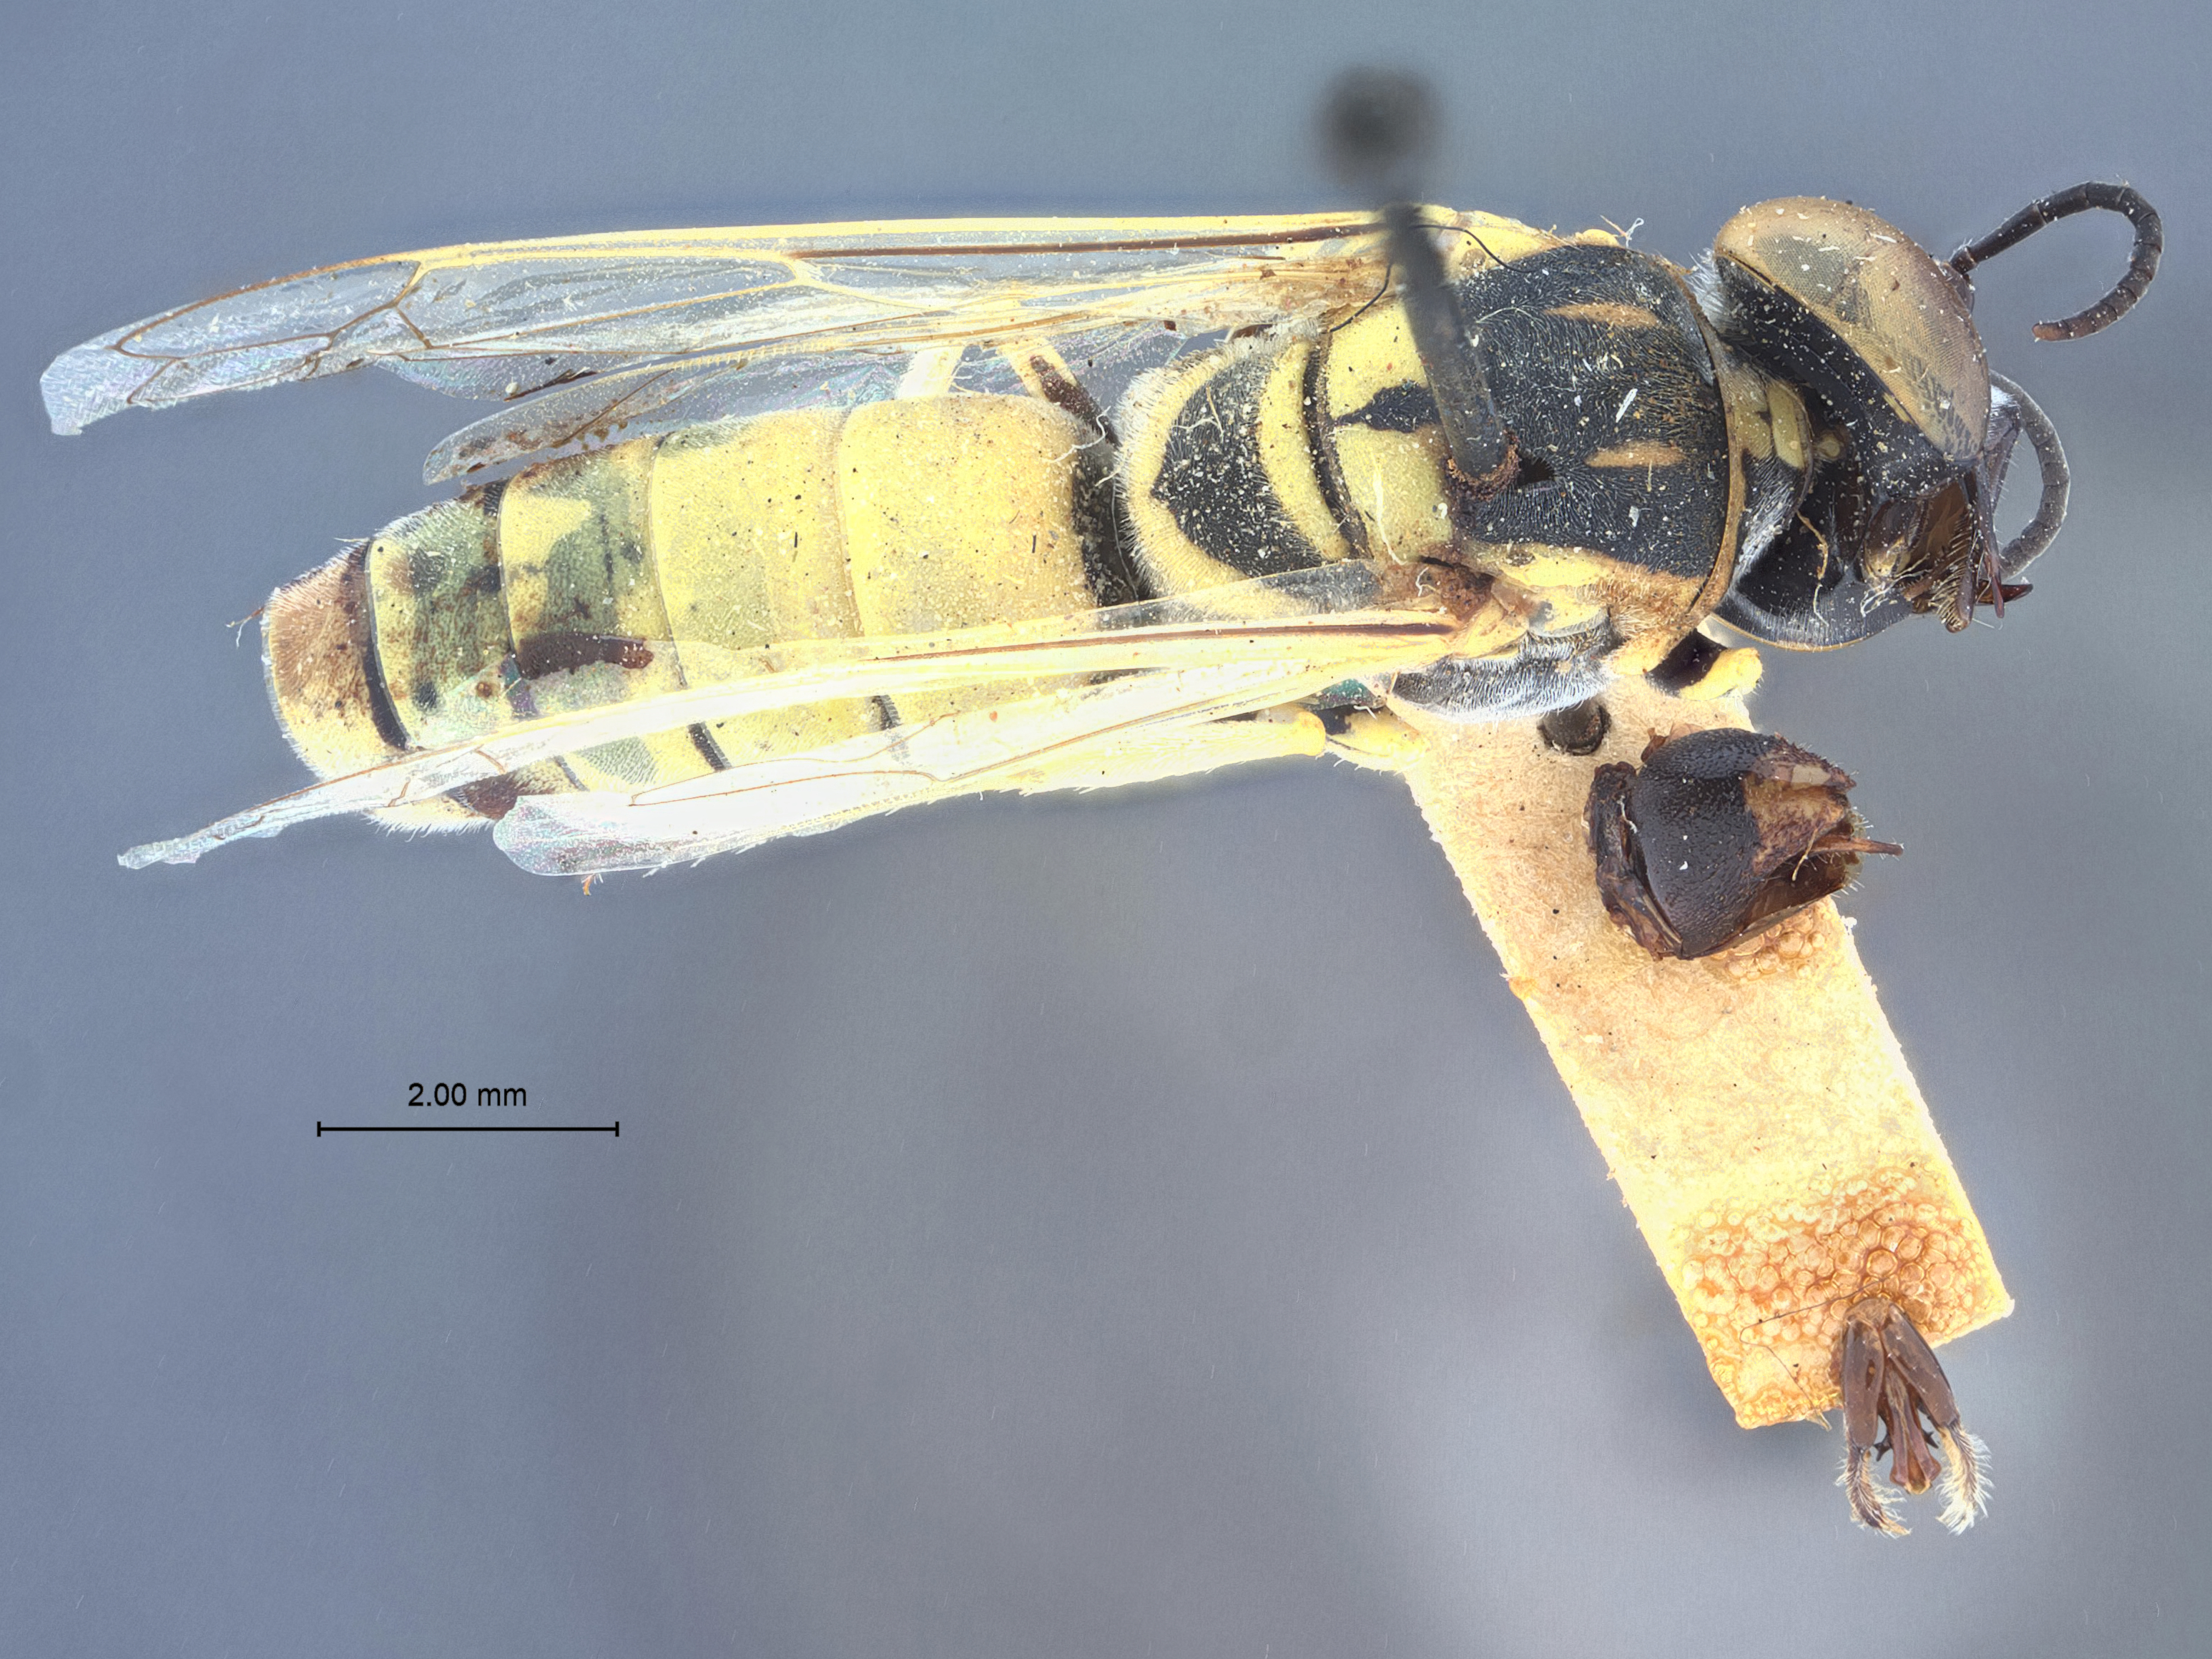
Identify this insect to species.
Microbembex hirsuta
